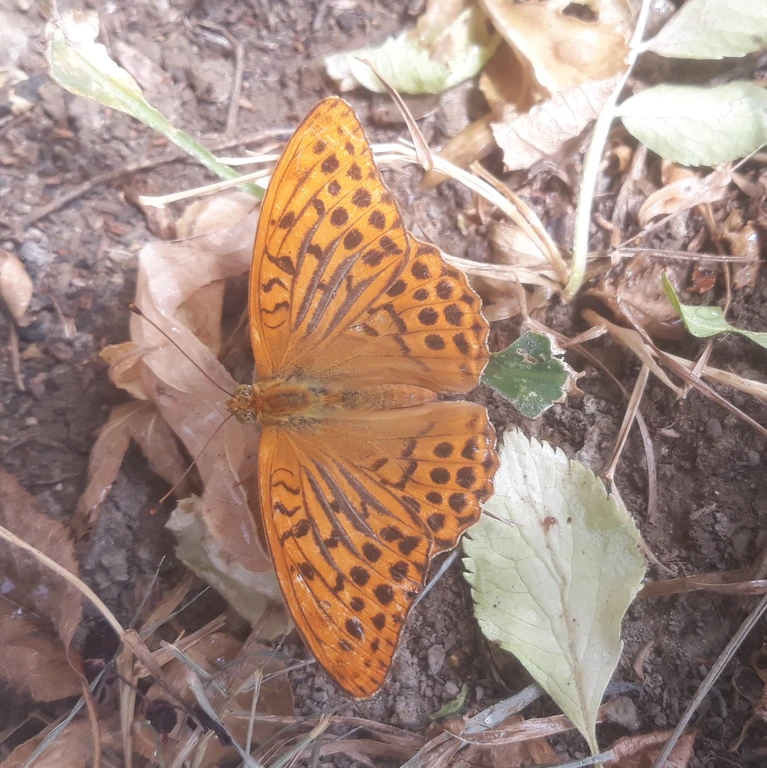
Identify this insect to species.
Argynnis paphia
